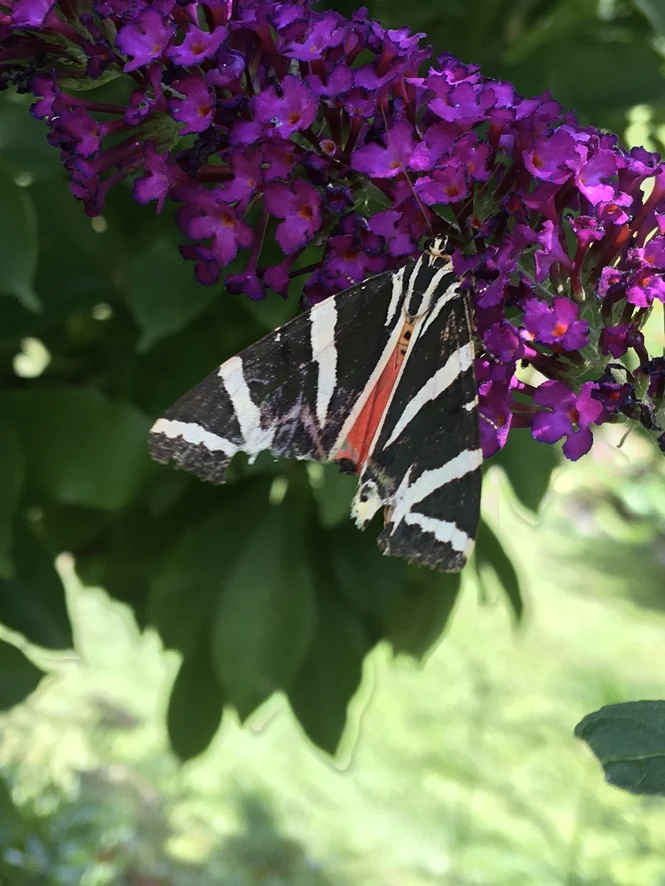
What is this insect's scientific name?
Euplagia quadripunctaria
